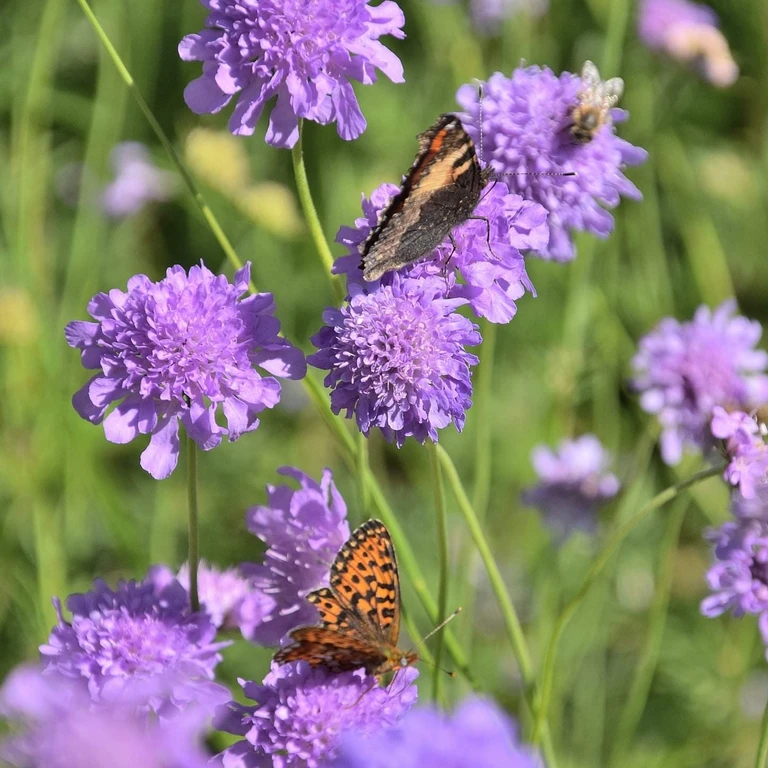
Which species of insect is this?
Aglais urticae
